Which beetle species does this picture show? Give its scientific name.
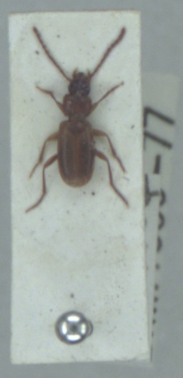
Trechoblemus micros
